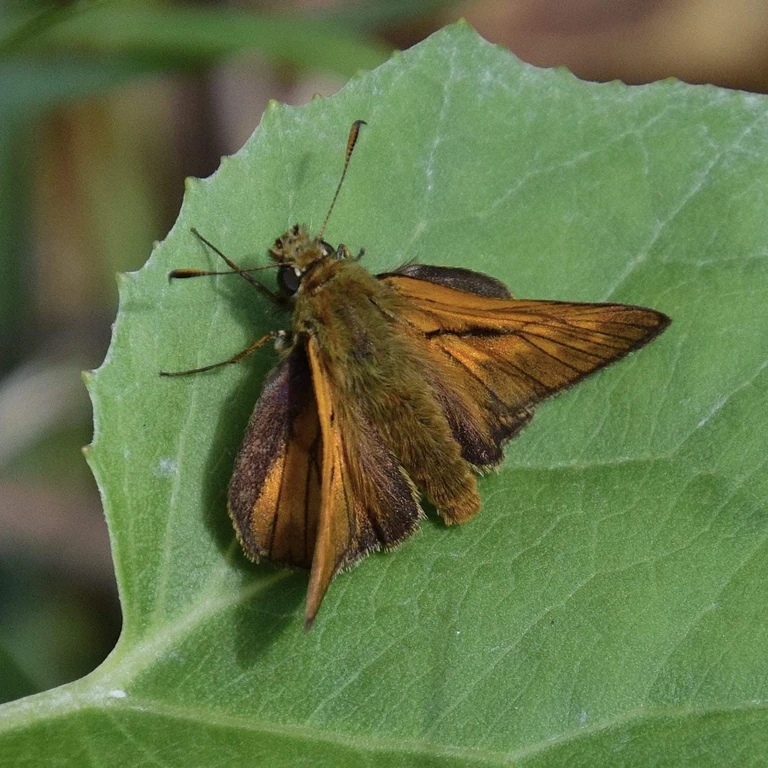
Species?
Ochlodes sylvanus (also Ochlodes venata)
